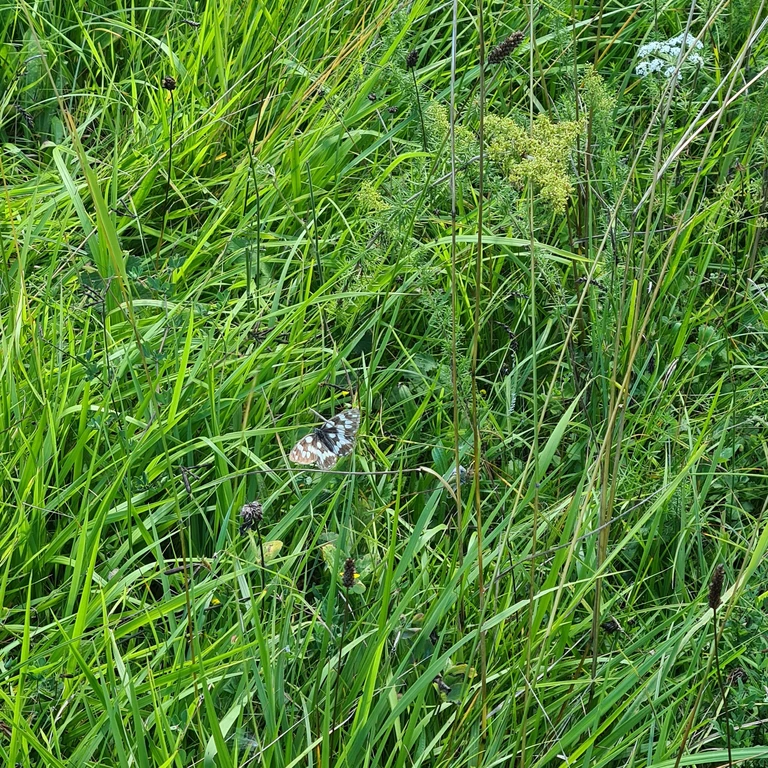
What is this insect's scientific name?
Melanargia galathea
